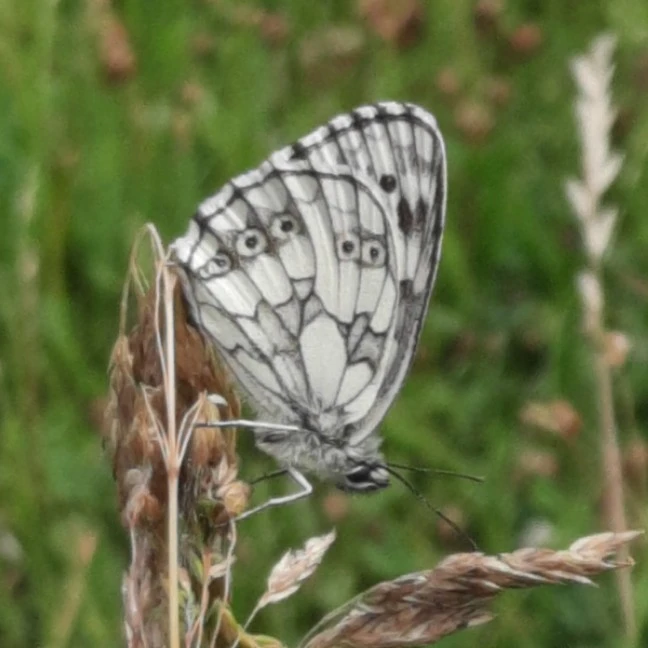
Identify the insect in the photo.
Melanargia galathea
